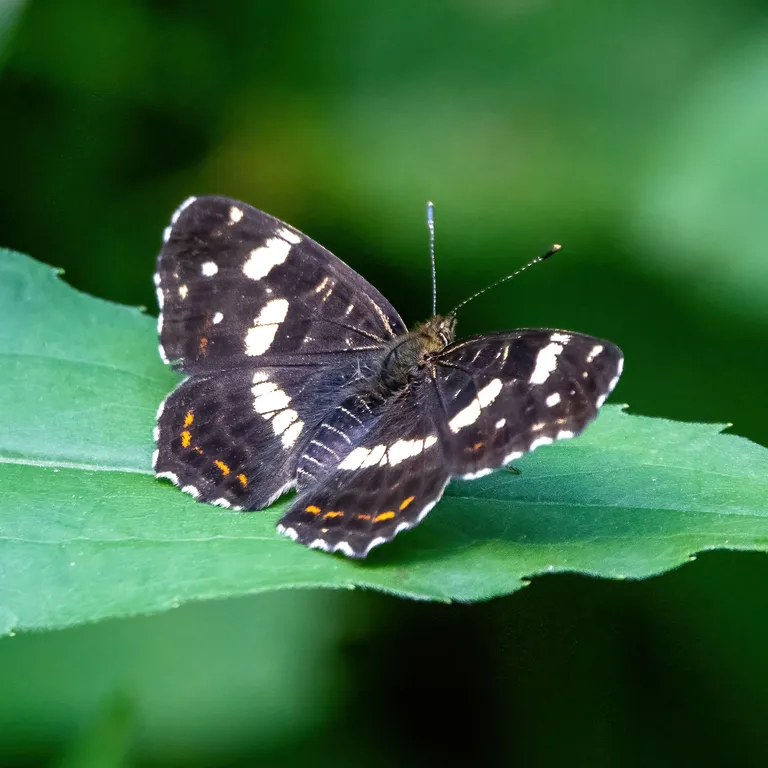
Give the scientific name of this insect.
Araschnia levana
